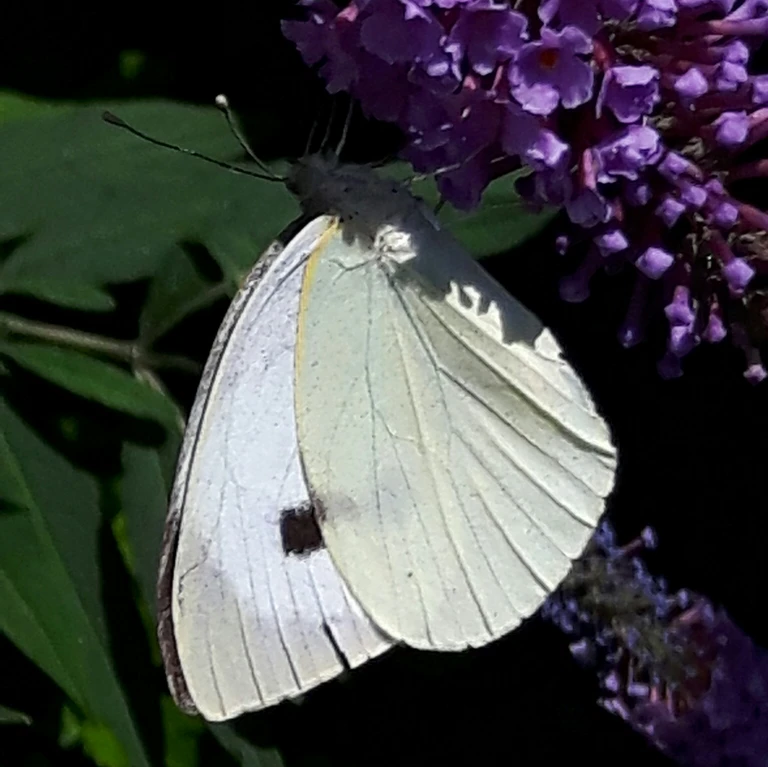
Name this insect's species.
Pieris brassicae
